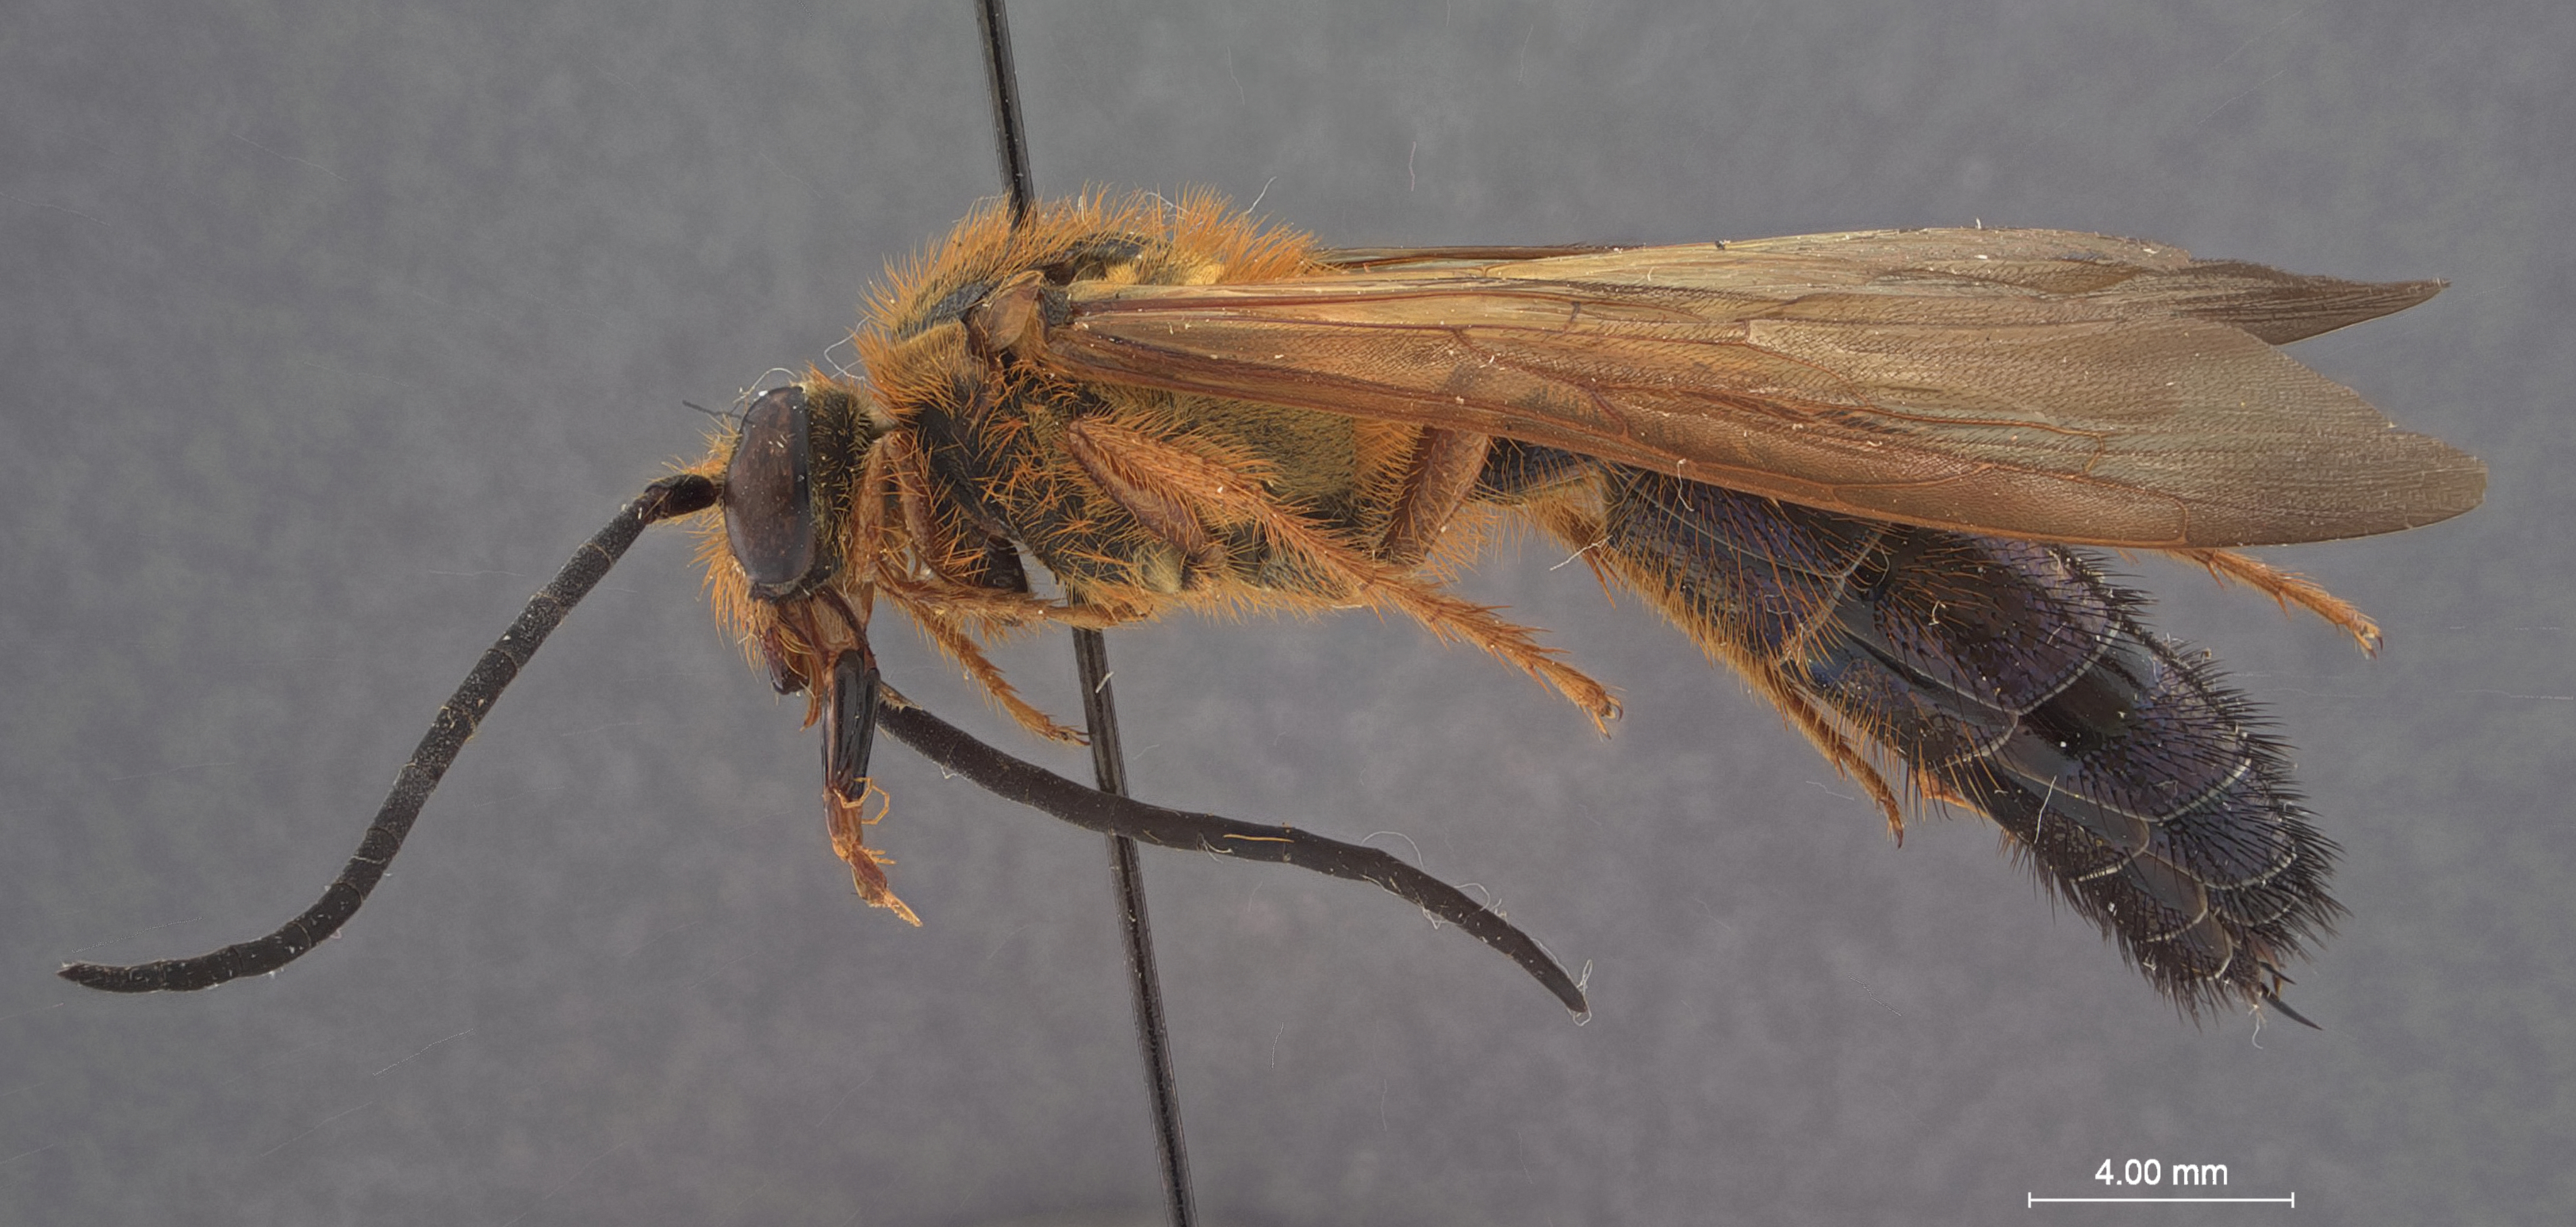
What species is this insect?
Scolia panayensis
